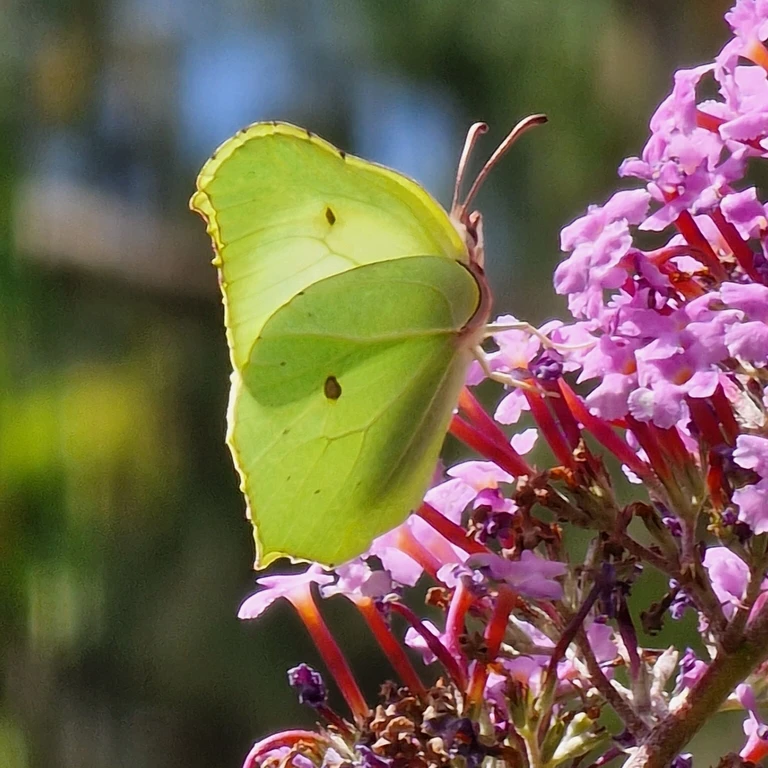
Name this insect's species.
Gonepteryx rhamni
